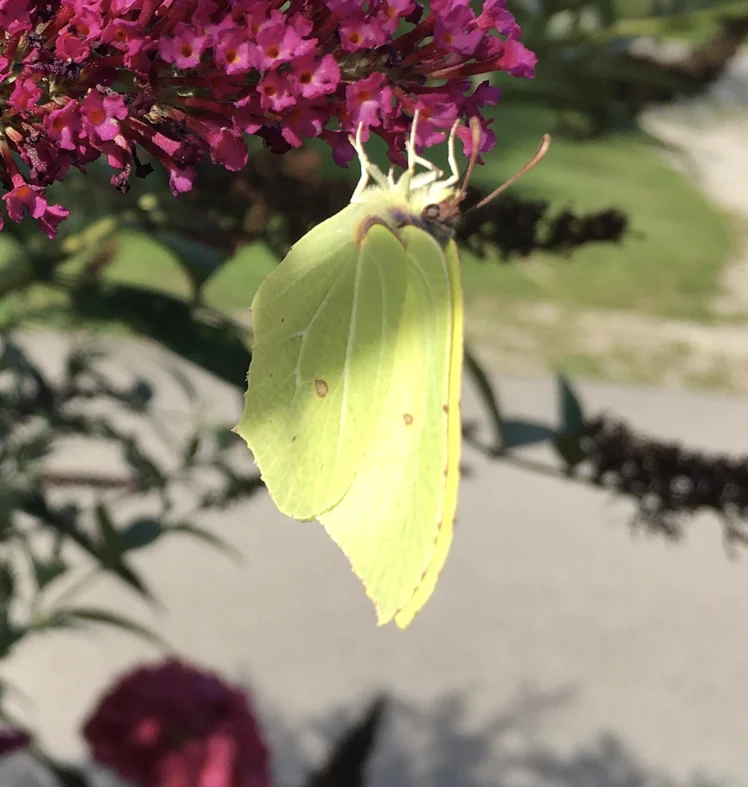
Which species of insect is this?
Gonepteryx rhamni
